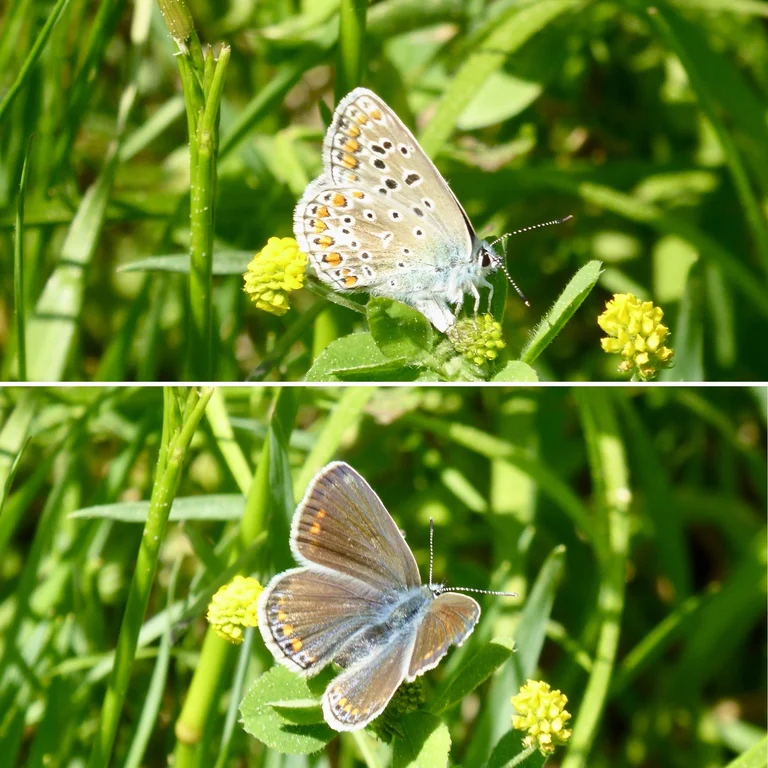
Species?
Polyommatus icarus
